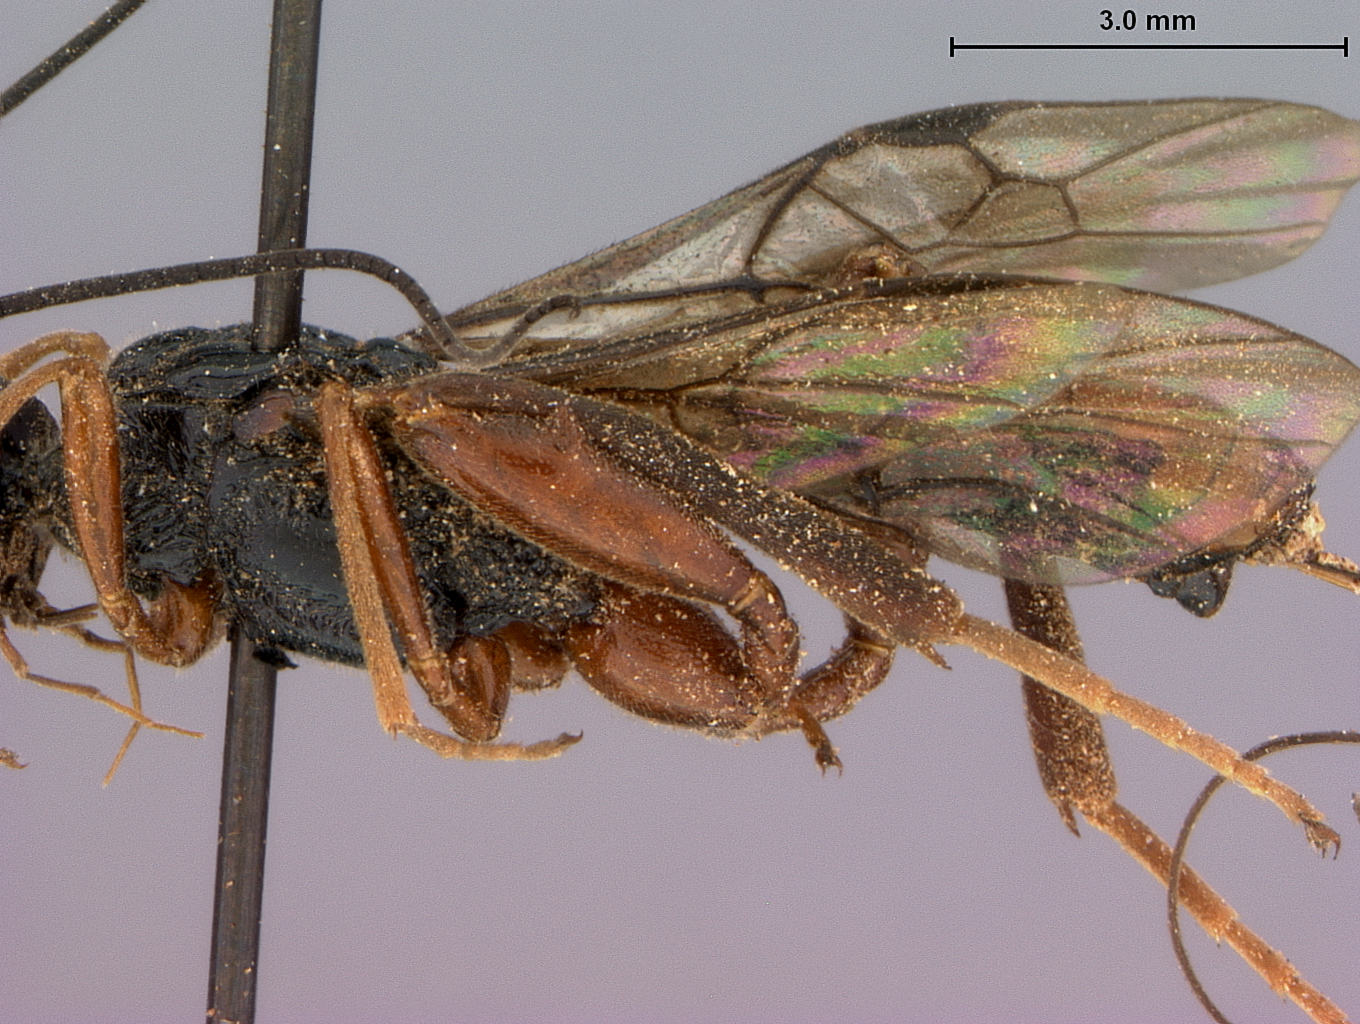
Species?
Helconidea necydalidis
